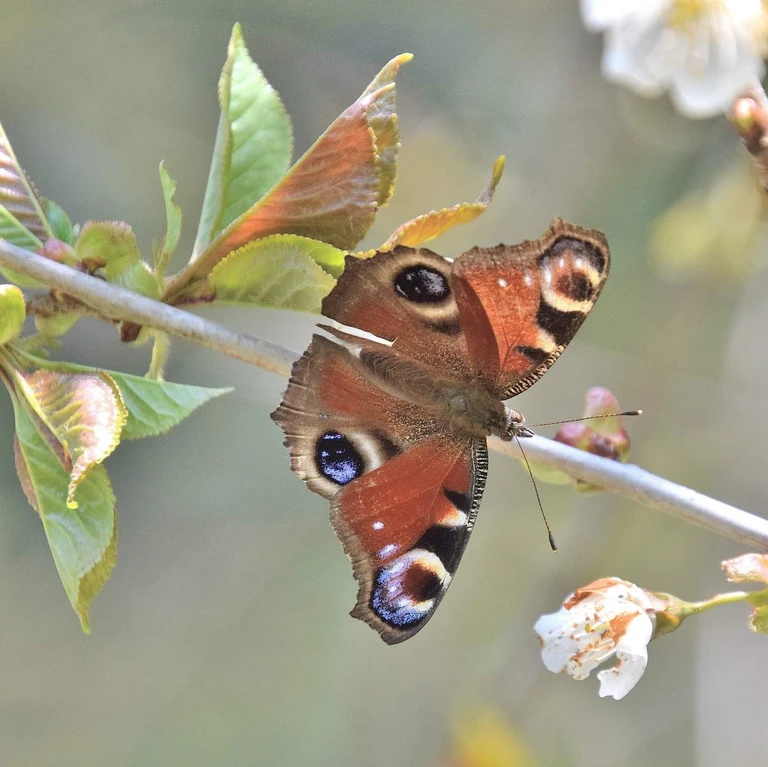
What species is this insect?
Aglais io
